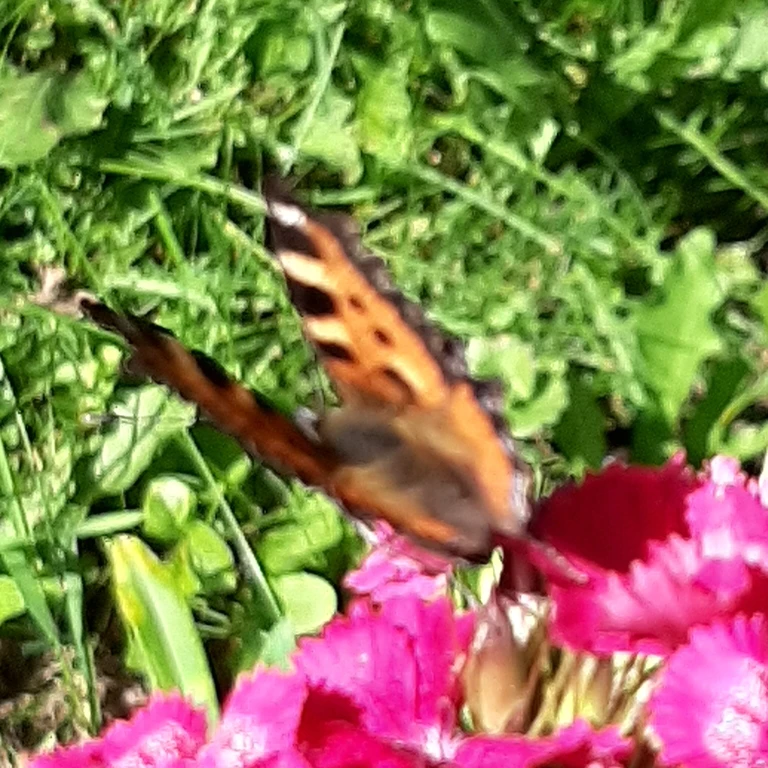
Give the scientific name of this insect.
Aglais urticae
